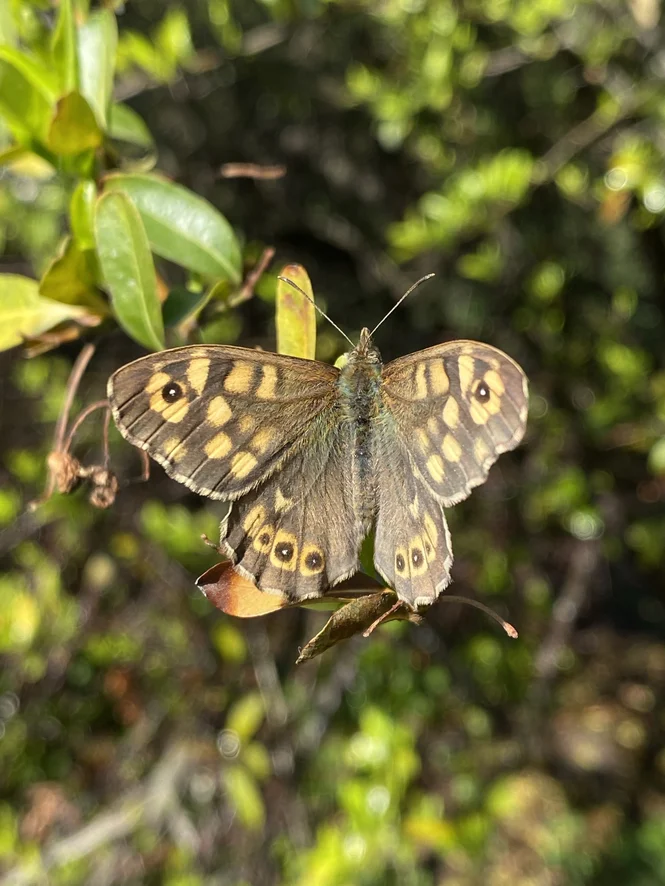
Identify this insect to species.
Pararge aegeria
